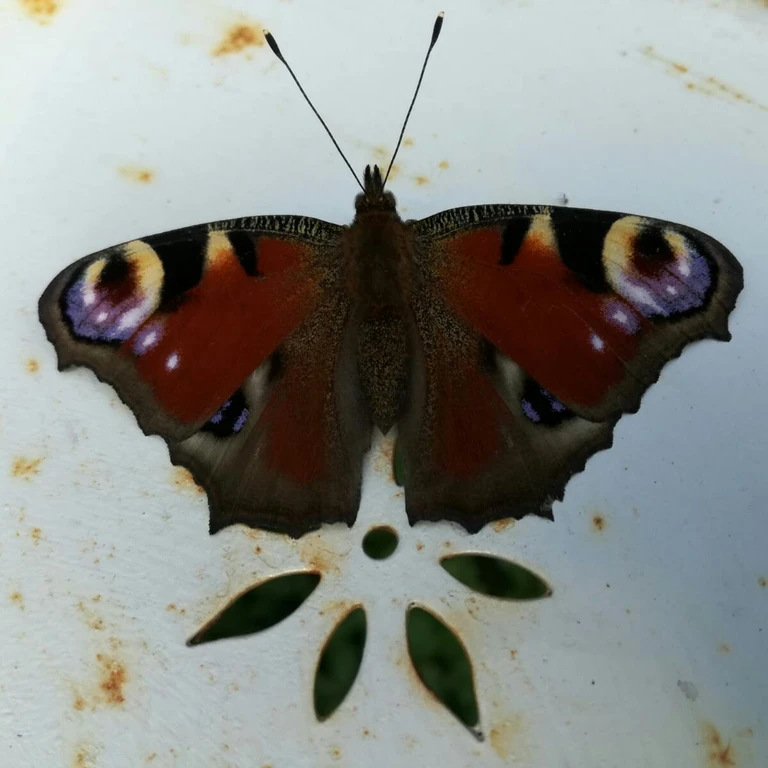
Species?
Aglais io
